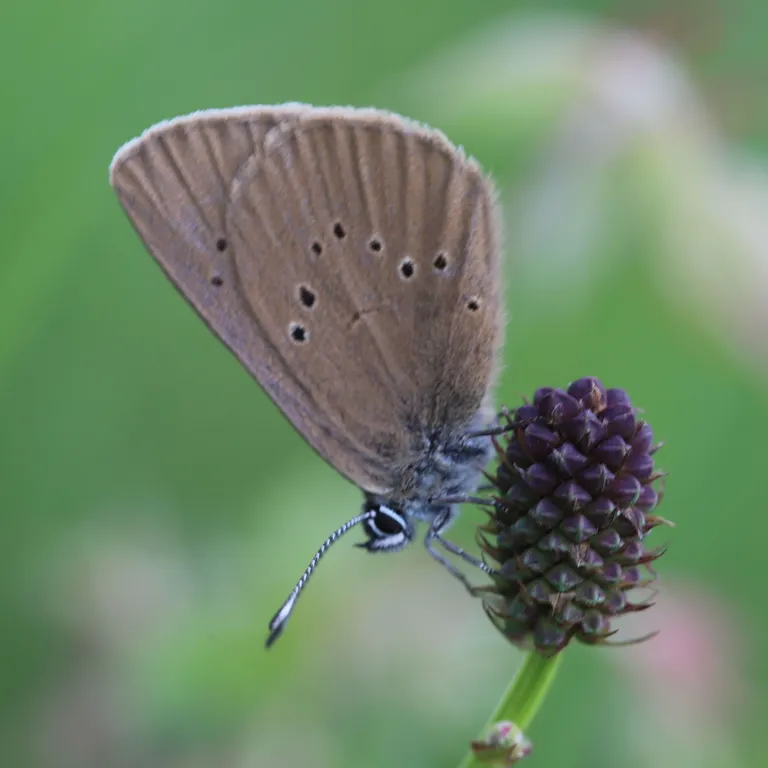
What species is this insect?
Phengaris nausithous (also Maculinea nausithous)
